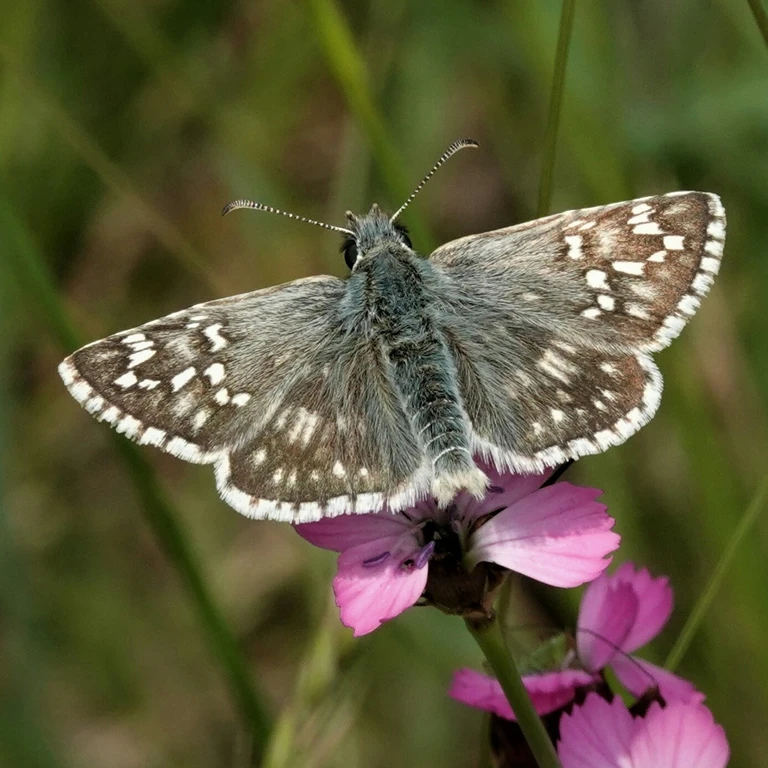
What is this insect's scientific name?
Pyrgus carthami (also Pyrgus fritillarius)
